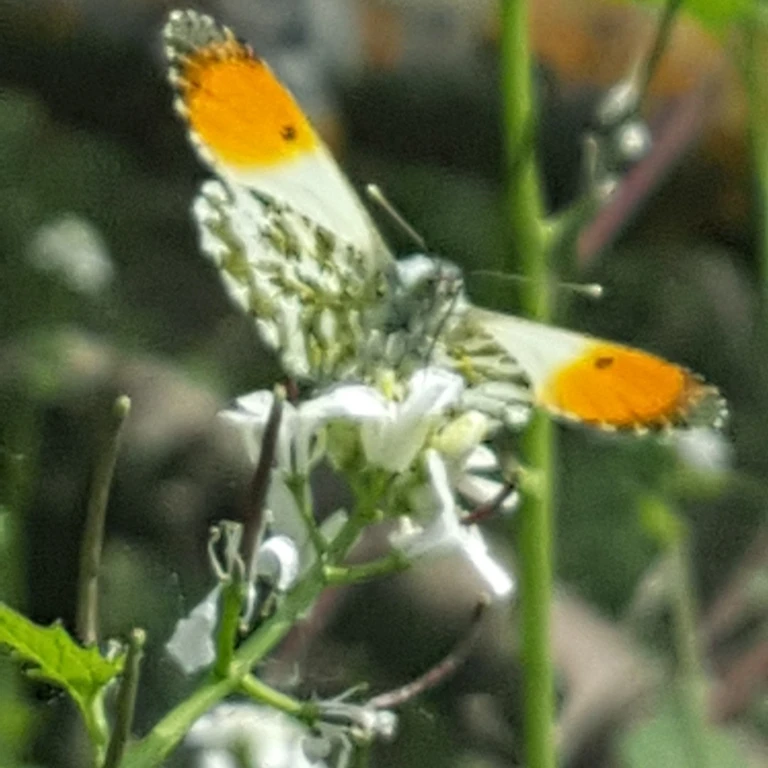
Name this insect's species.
Anthocharis cardamines
